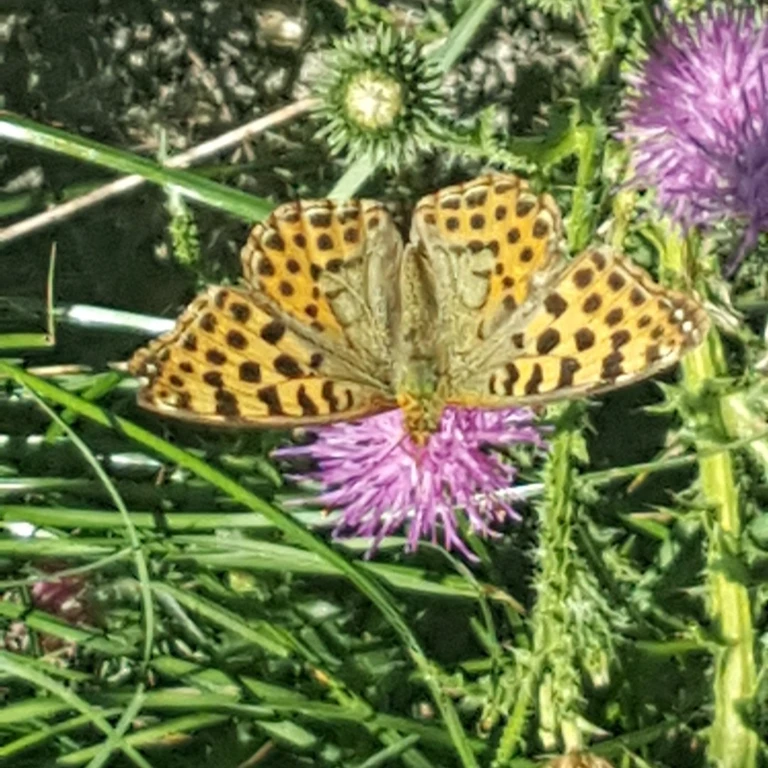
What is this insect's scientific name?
Issoria lathonia
